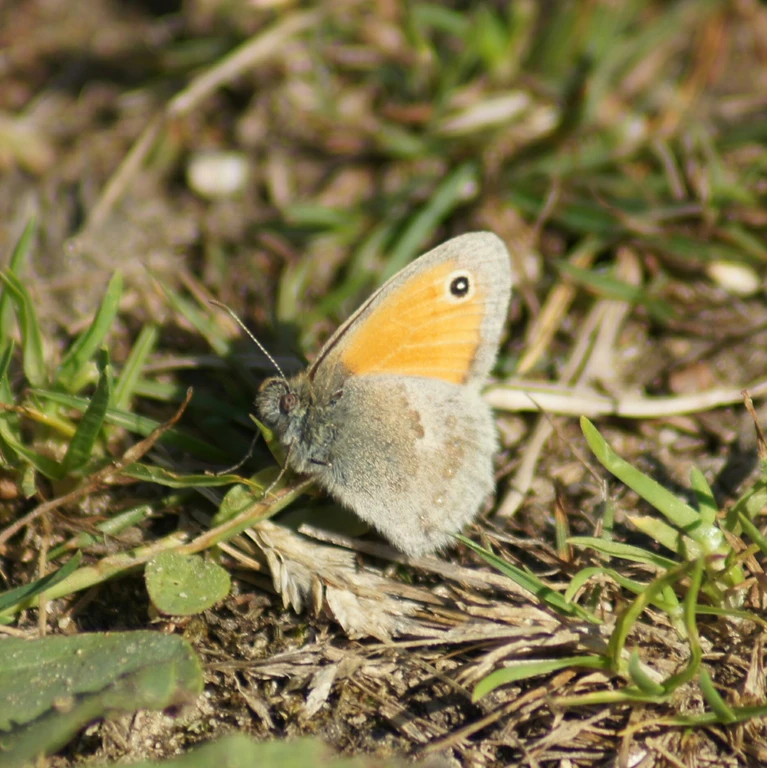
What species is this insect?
Coenonympha pamphilus
